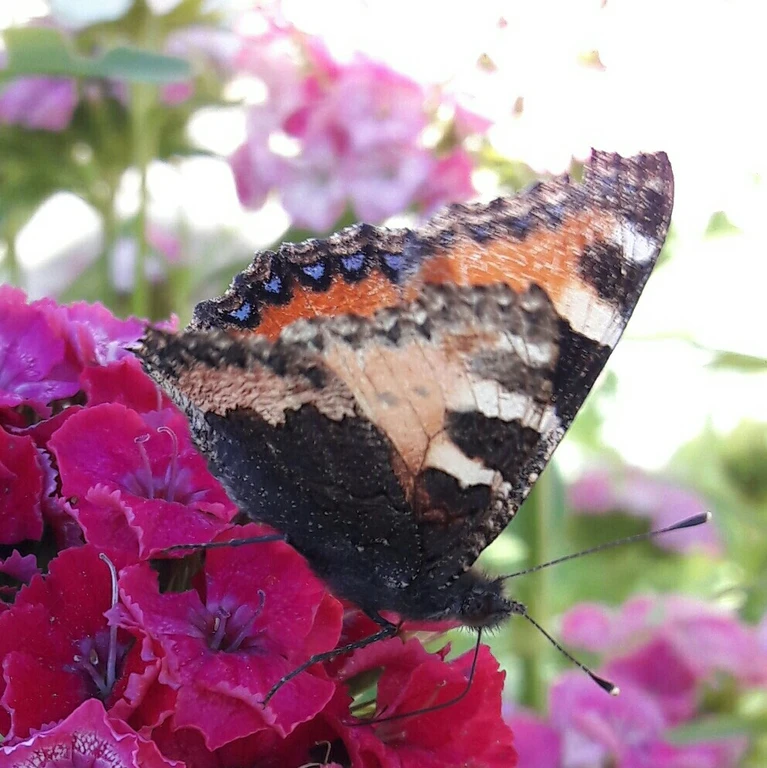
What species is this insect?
Aglais urticae
